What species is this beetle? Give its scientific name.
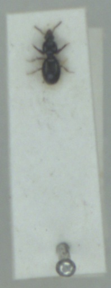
Dyschirius globosus
